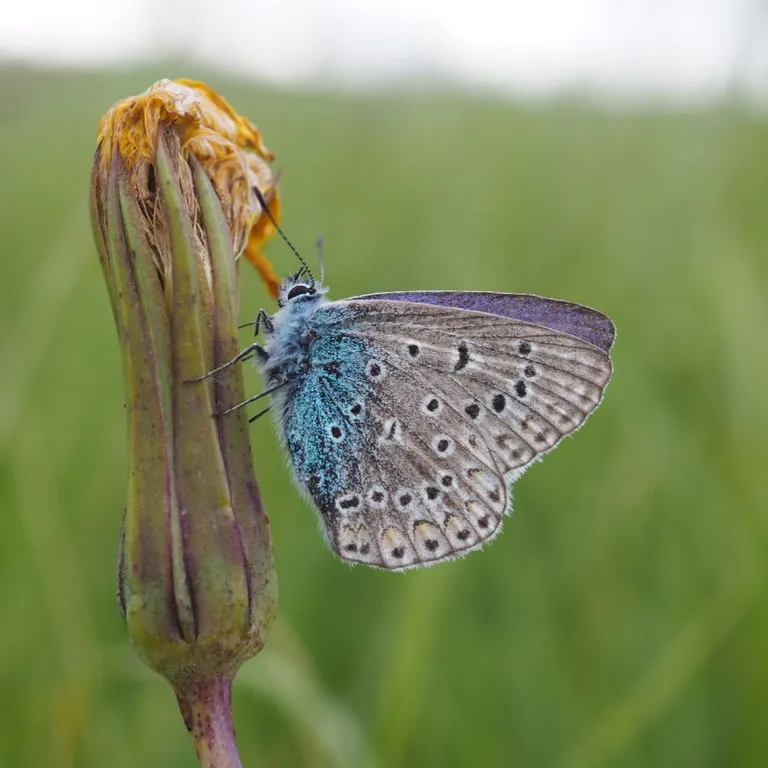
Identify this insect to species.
Polyommatus icarus
